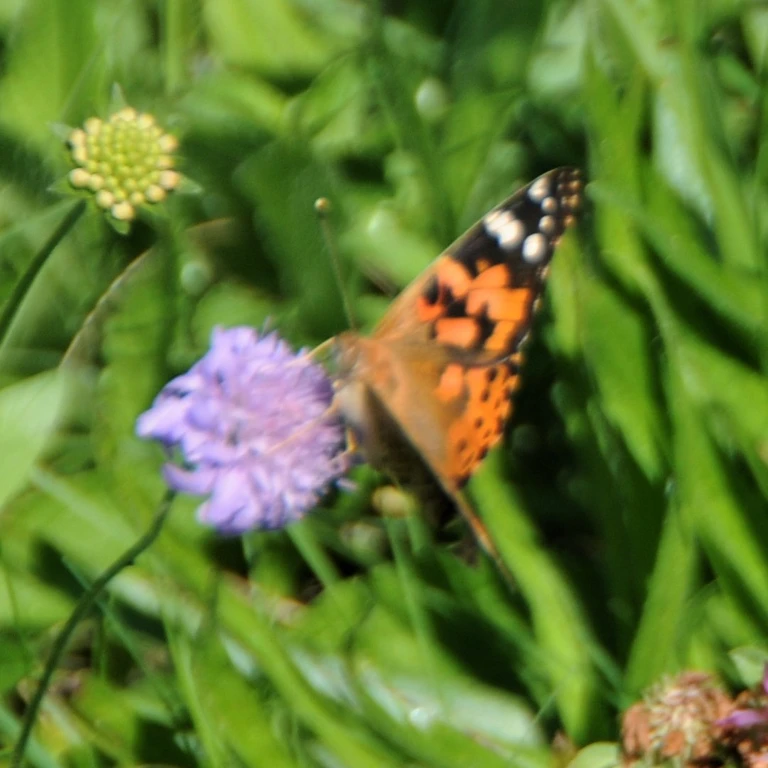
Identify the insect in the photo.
Vanessa cardui
